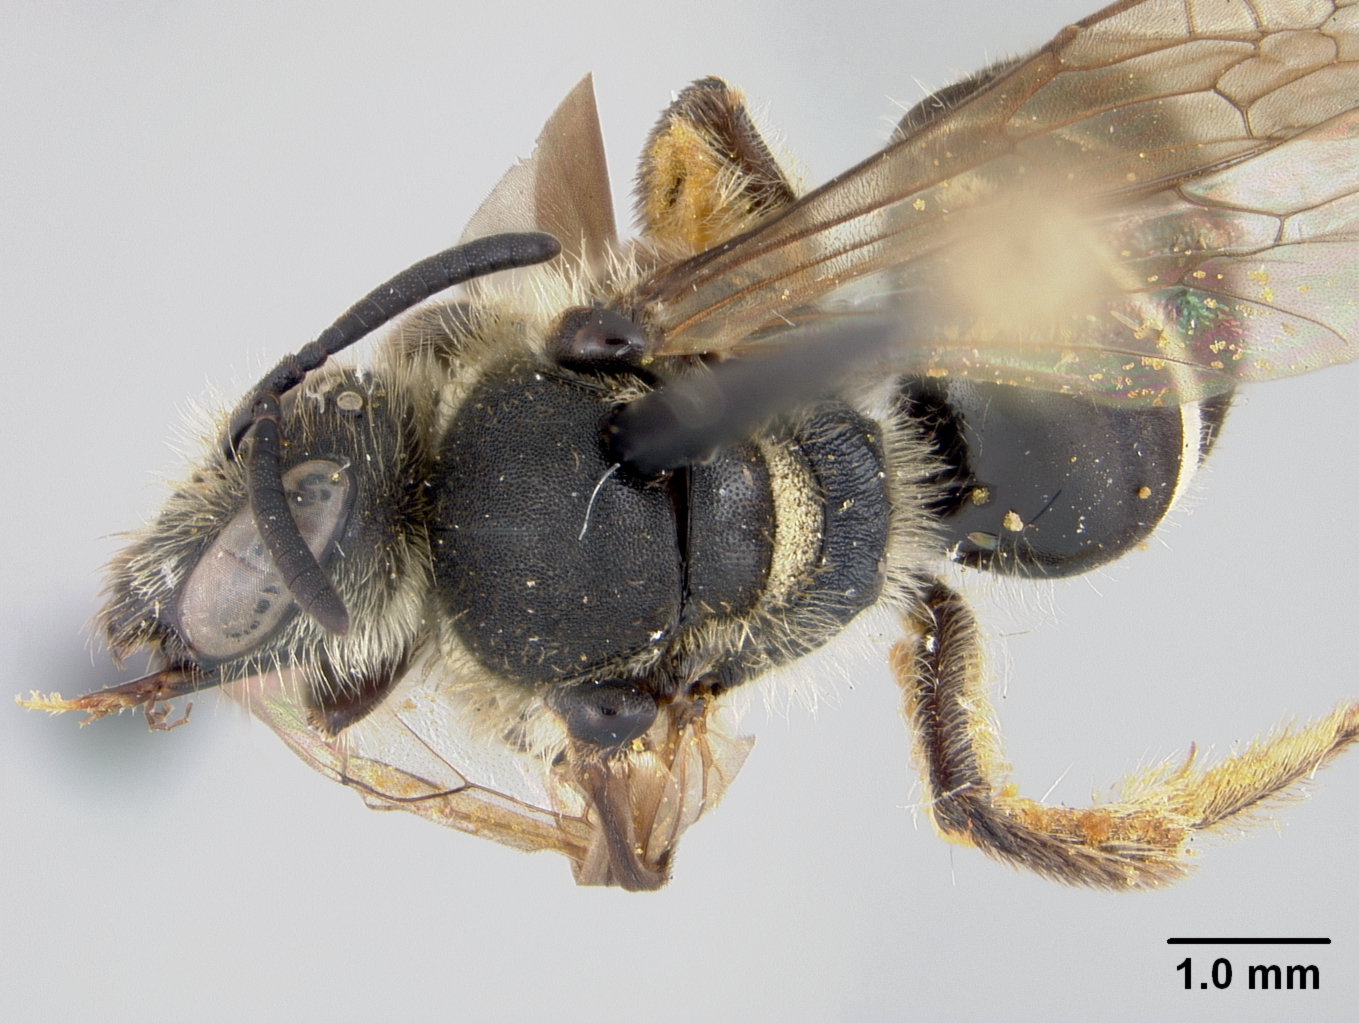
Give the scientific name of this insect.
Lasioglossum xyriotropis
